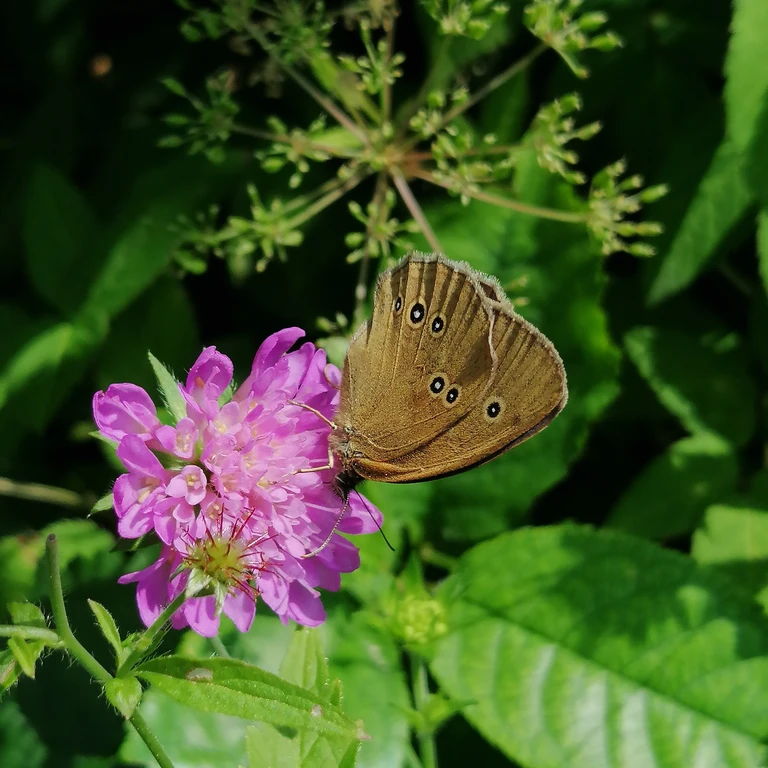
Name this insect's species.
Aphantopus hyperantus
